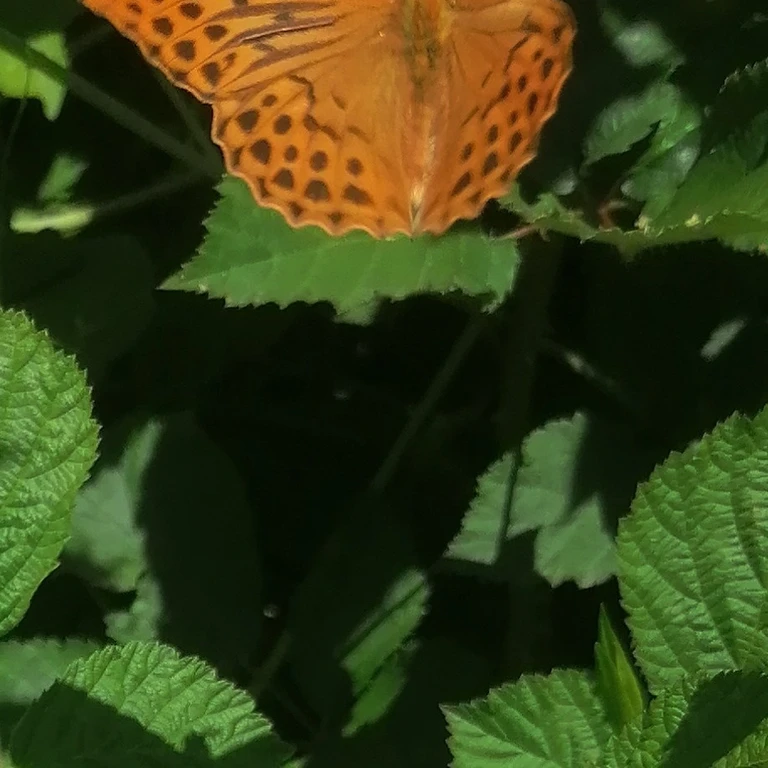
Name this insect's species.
Argynnis paphia
